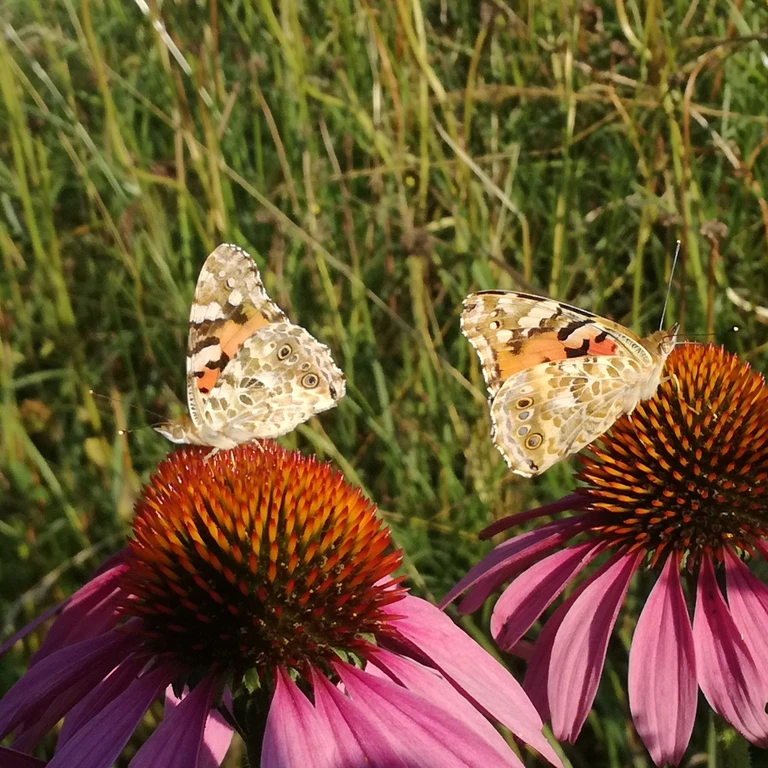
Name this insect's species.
Vanessa cardui
